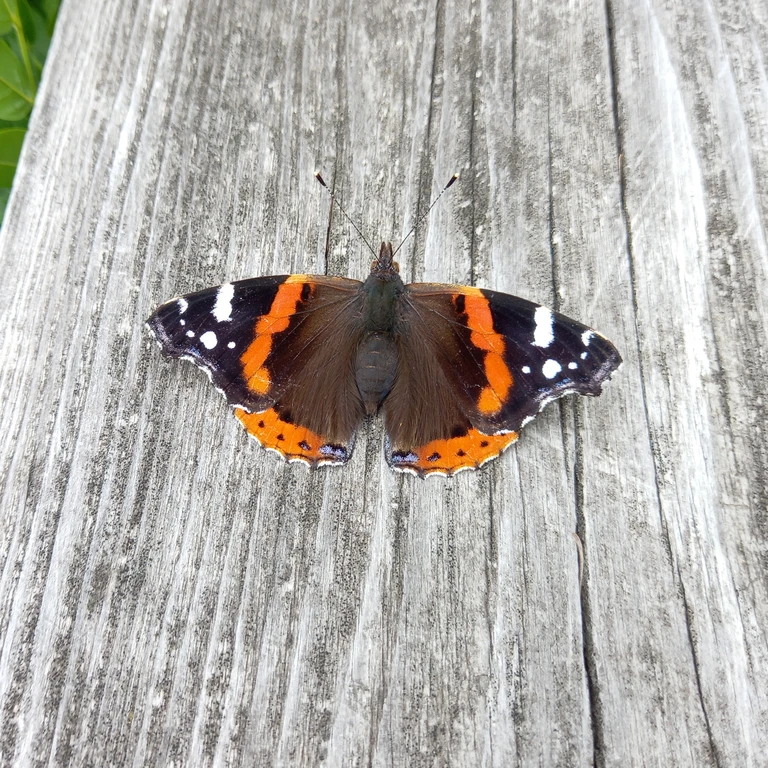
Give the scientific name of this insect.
Vanessa atalanta
